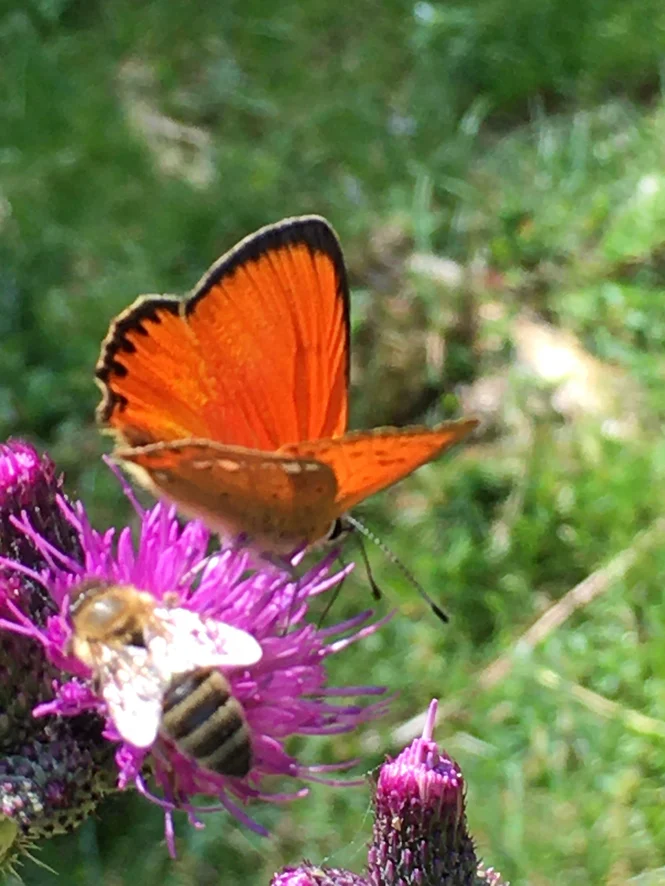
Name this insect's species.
Lycaena virgaureae
